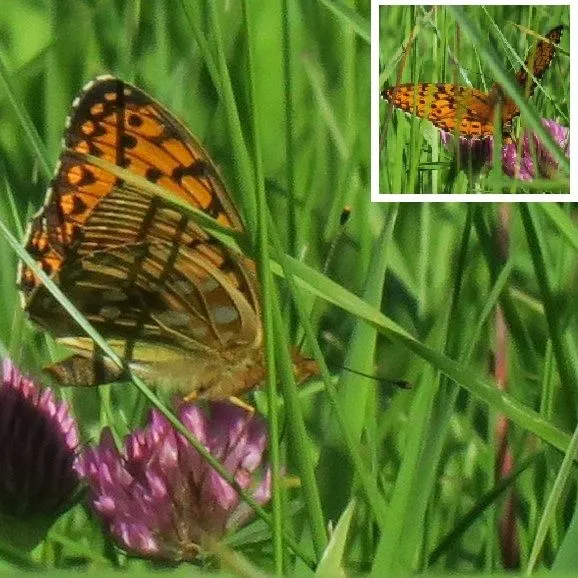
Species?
Speyeria aglaja
